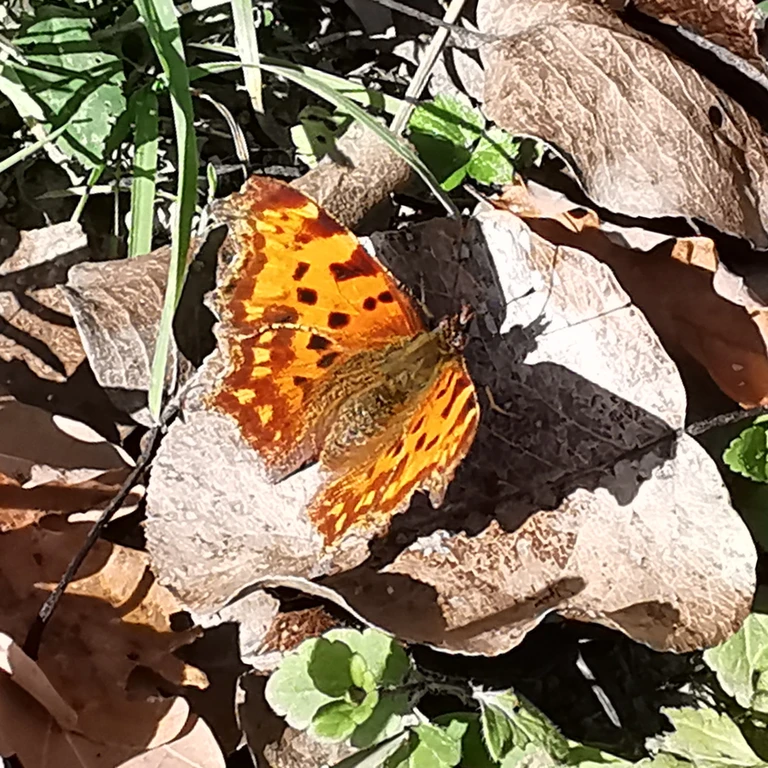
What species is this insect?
Polygonia c-album
